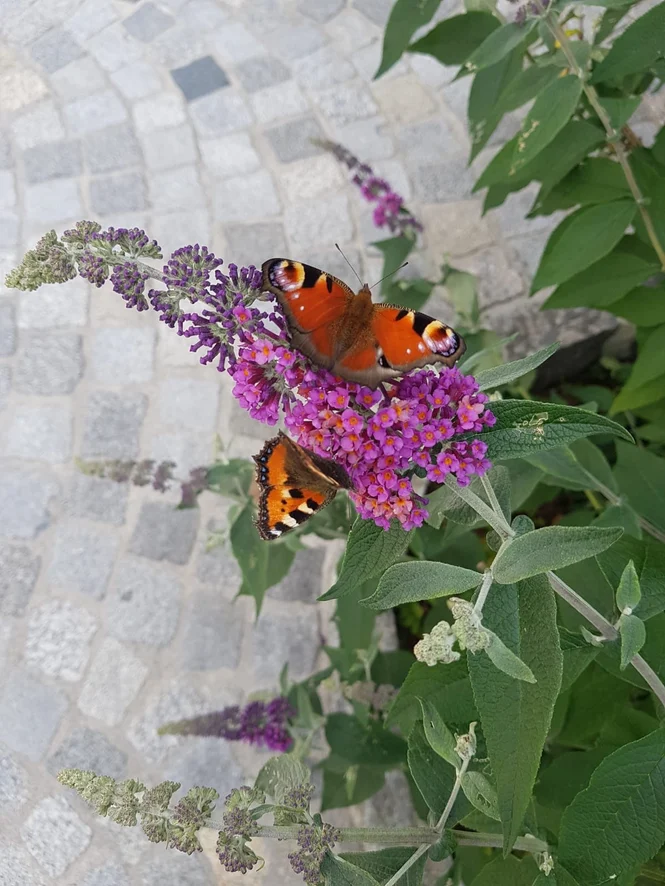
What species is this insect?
Aglais io
